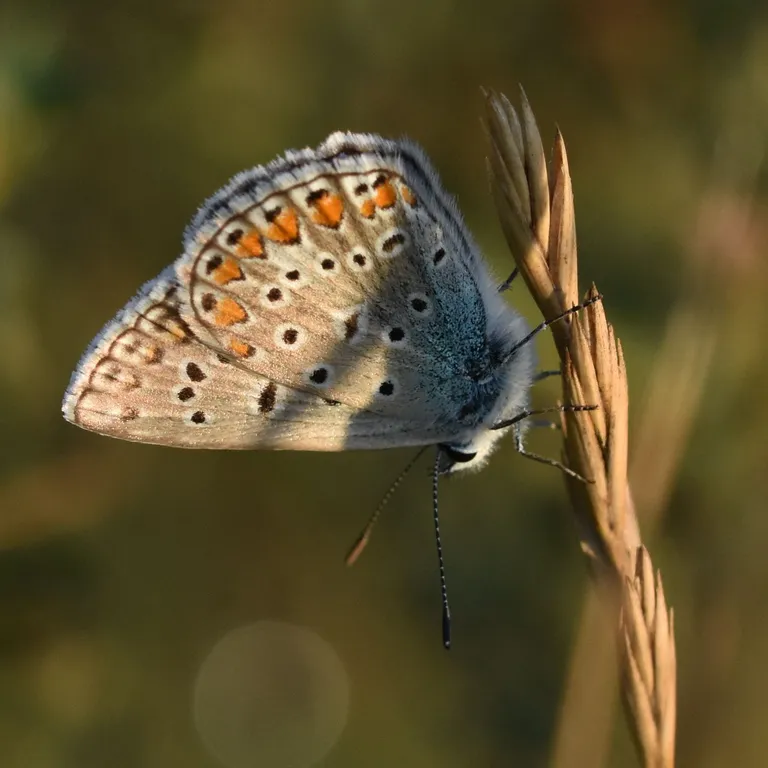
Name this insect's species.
Polyommatus icarus
